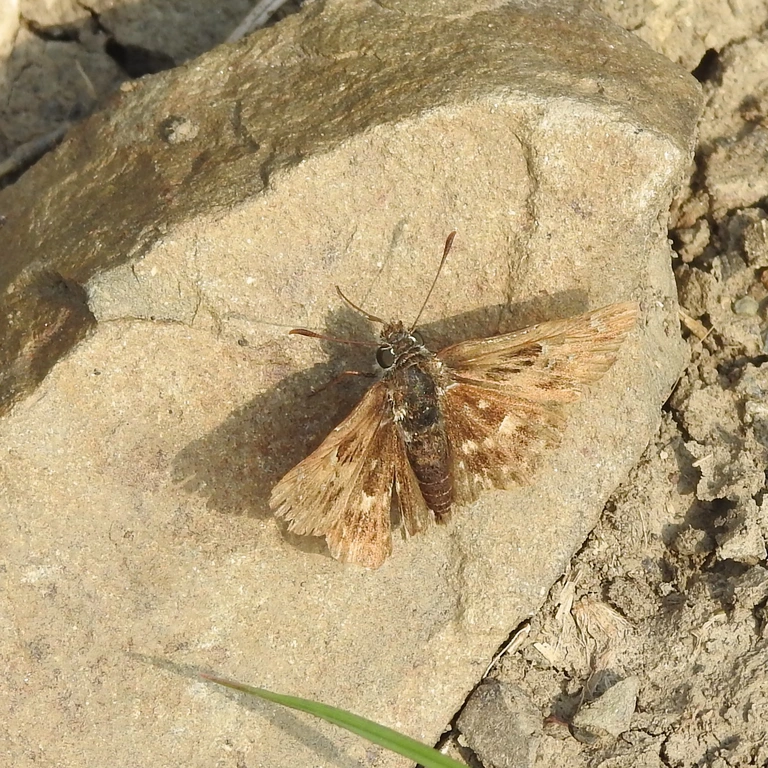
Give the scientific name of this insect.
Carcharodus alceae
